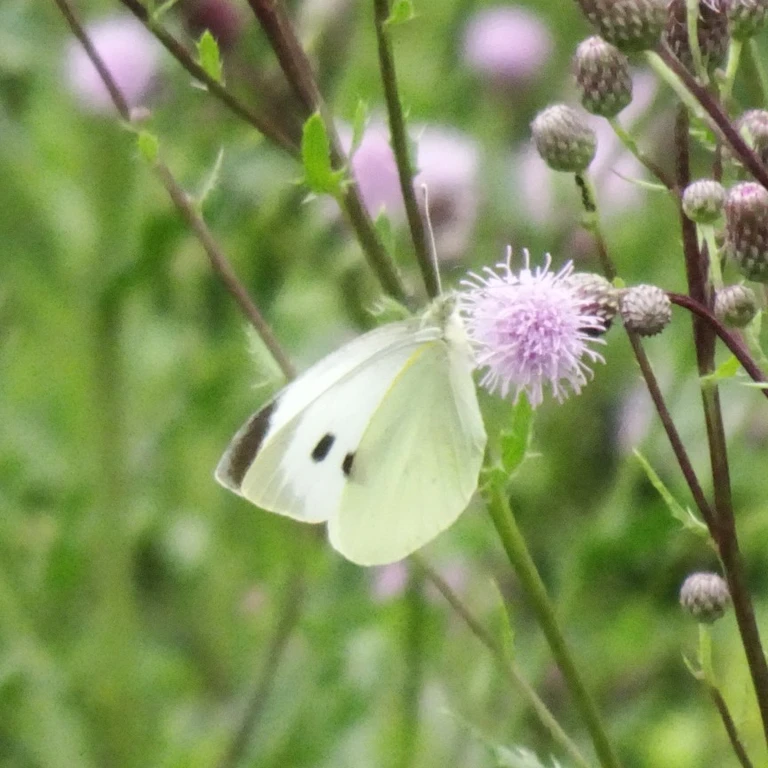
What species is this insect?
Pieris brassicae
